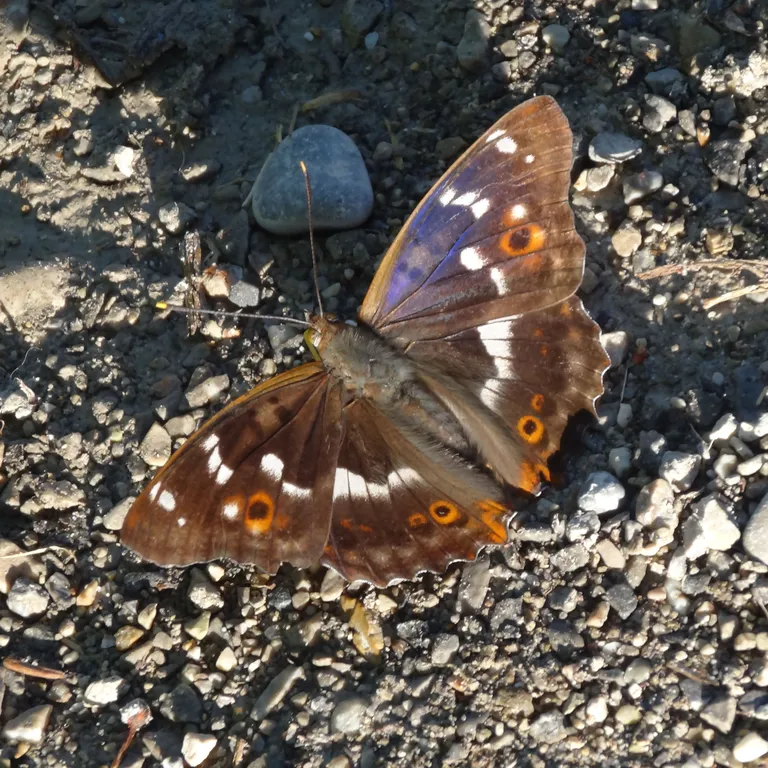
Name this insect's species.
Apatura ilia
